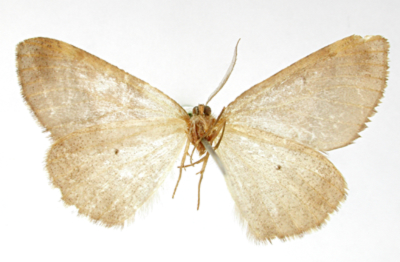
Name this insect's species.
Larentia conica
